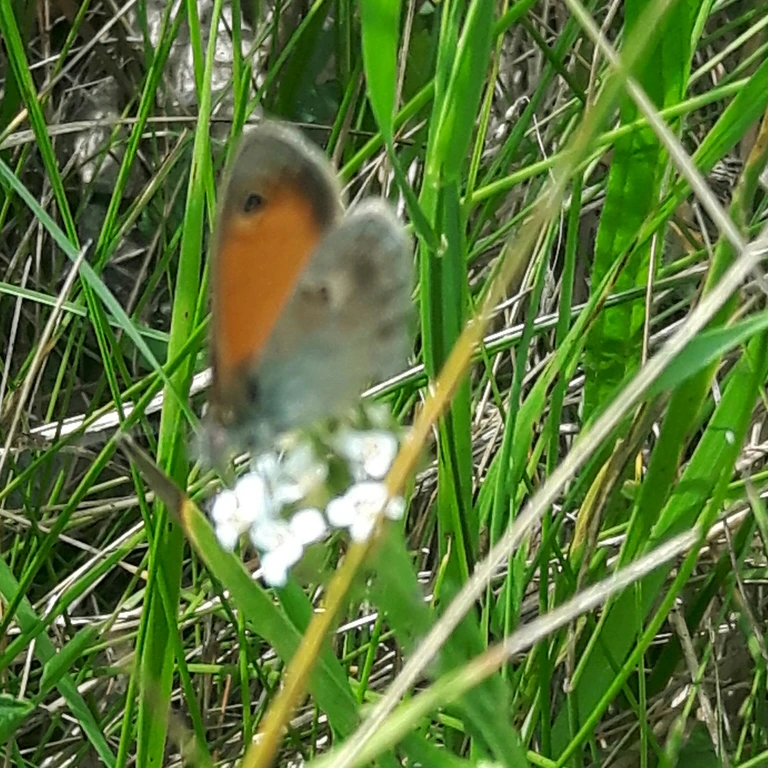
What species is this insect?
Coenonympha pamphilus
